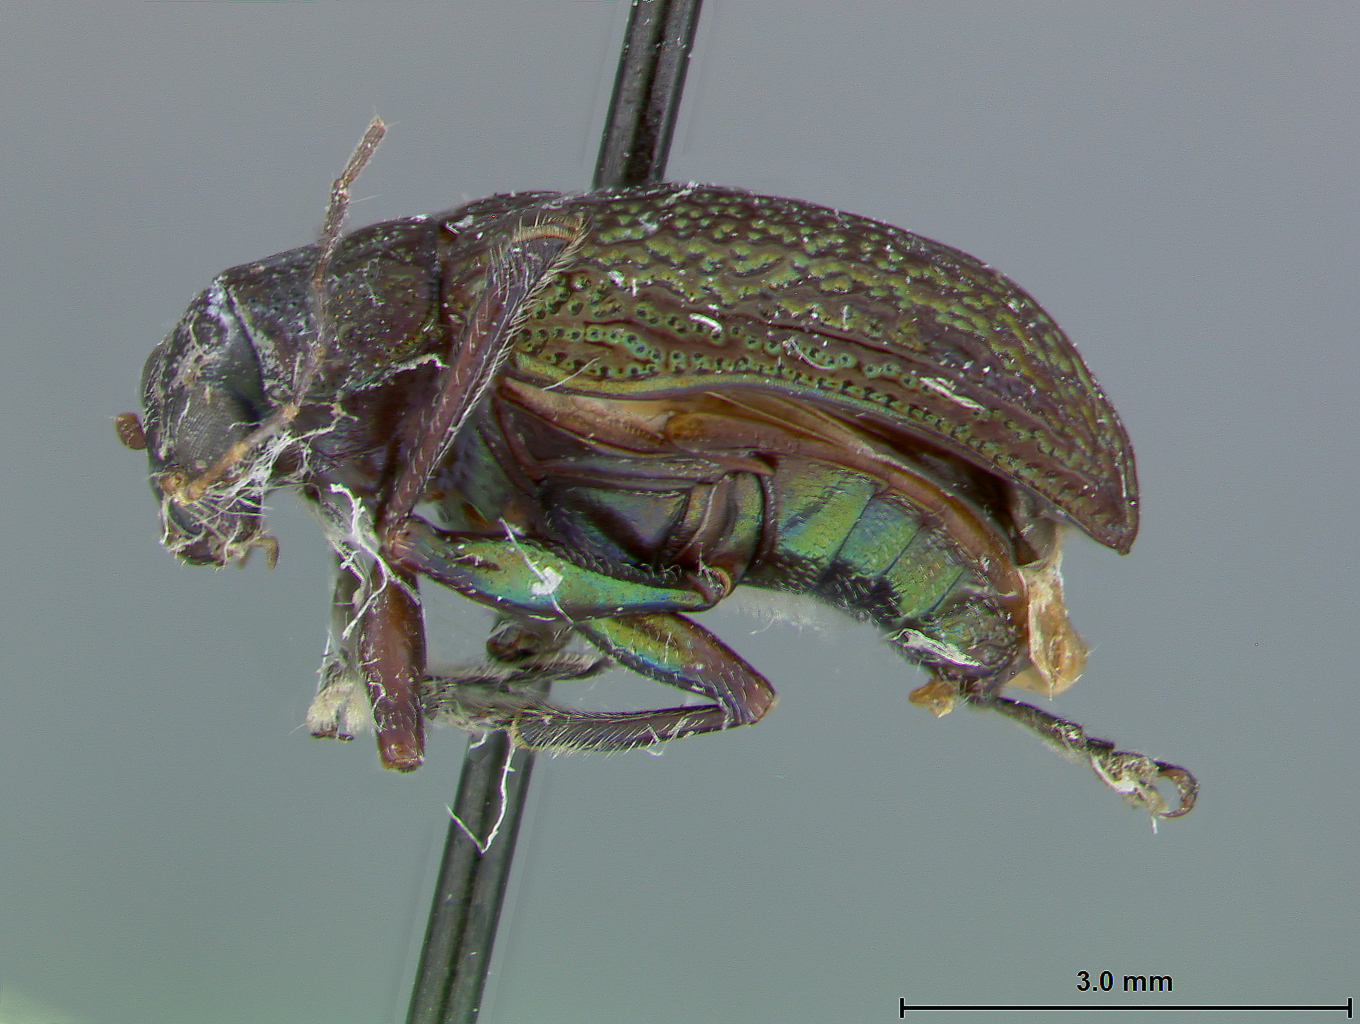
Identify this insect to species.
Colaspis angularis
